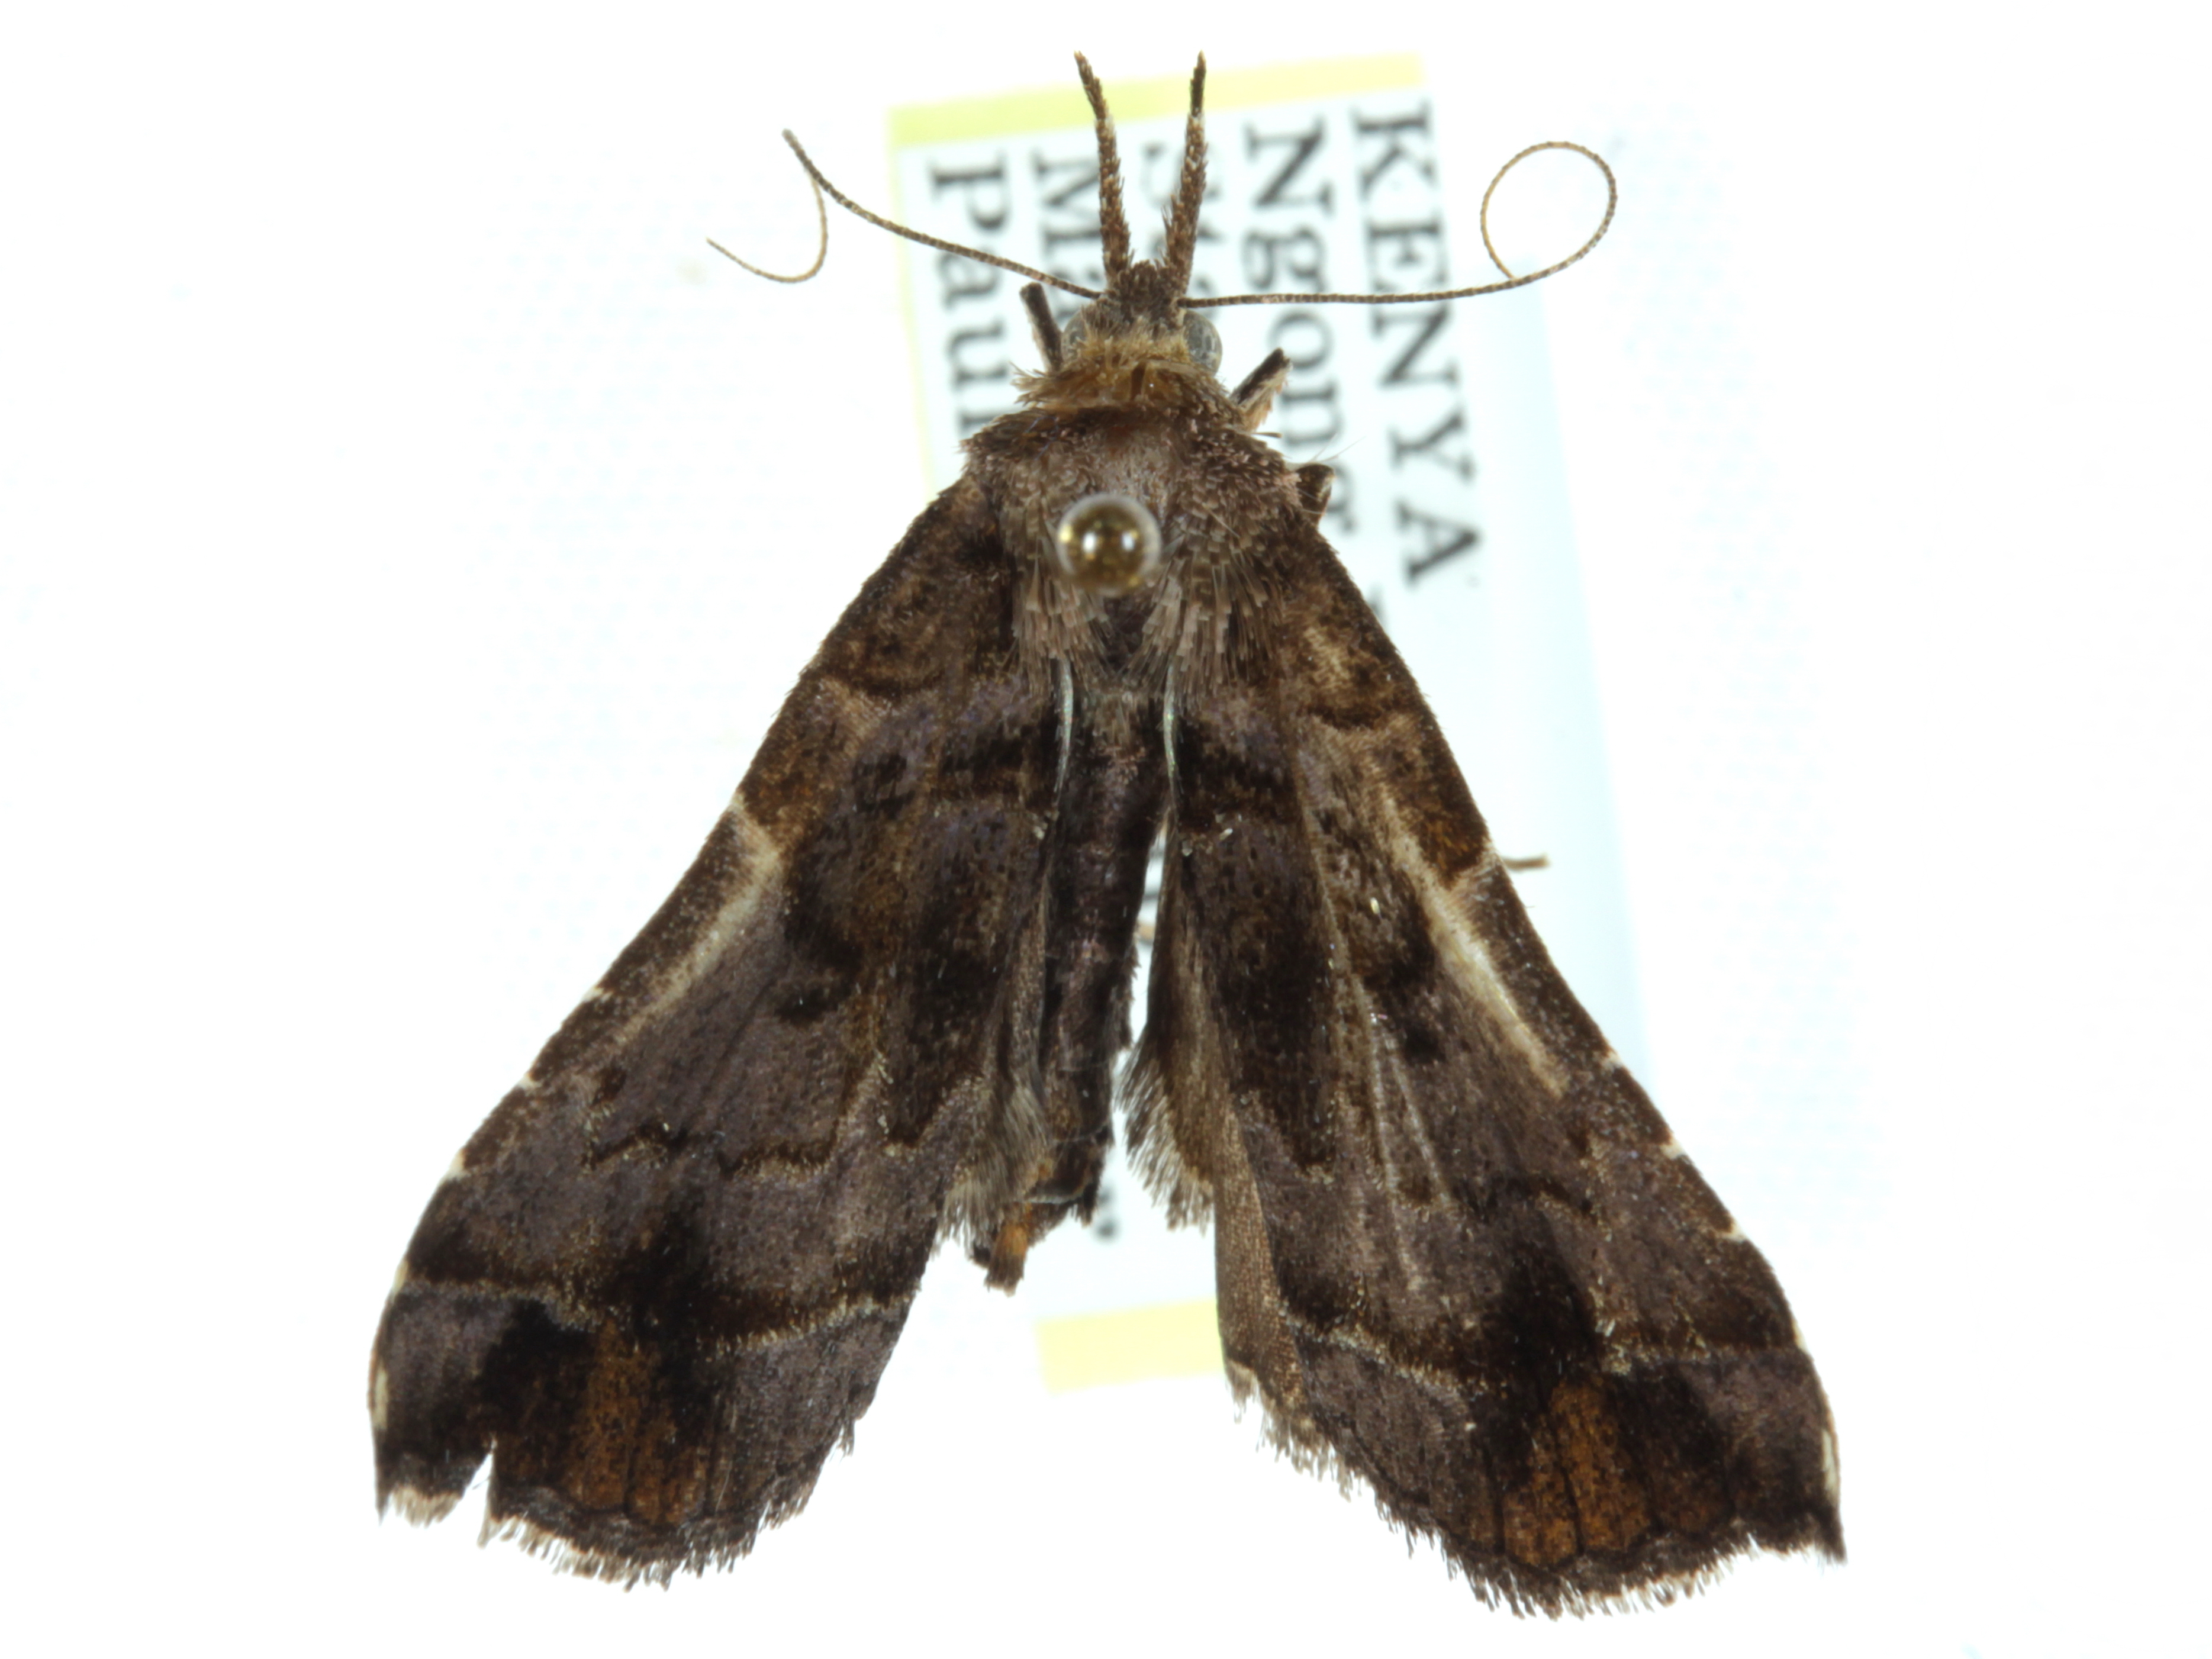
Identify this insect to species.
Radara vacillans
